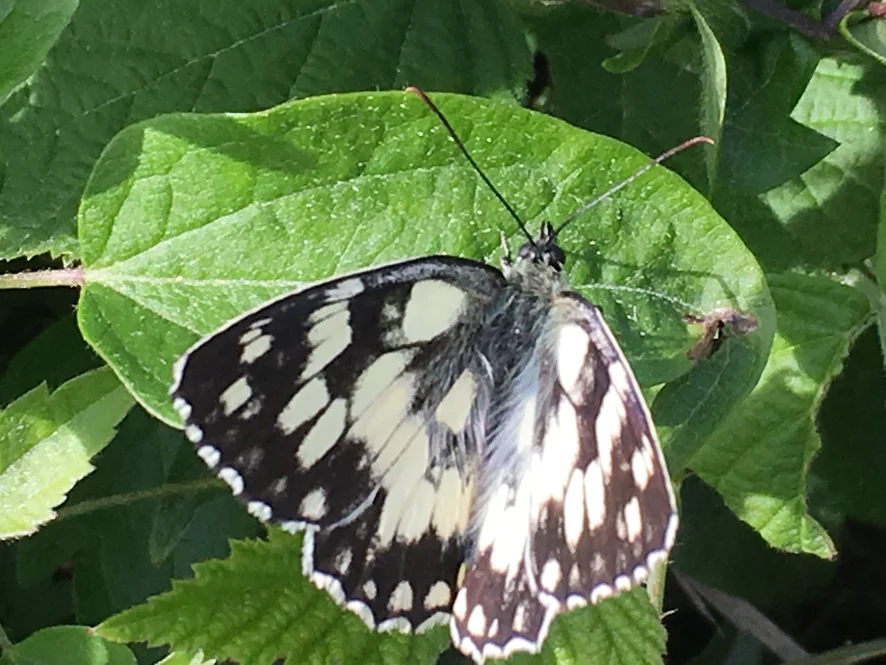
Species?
Melanargia galathea
